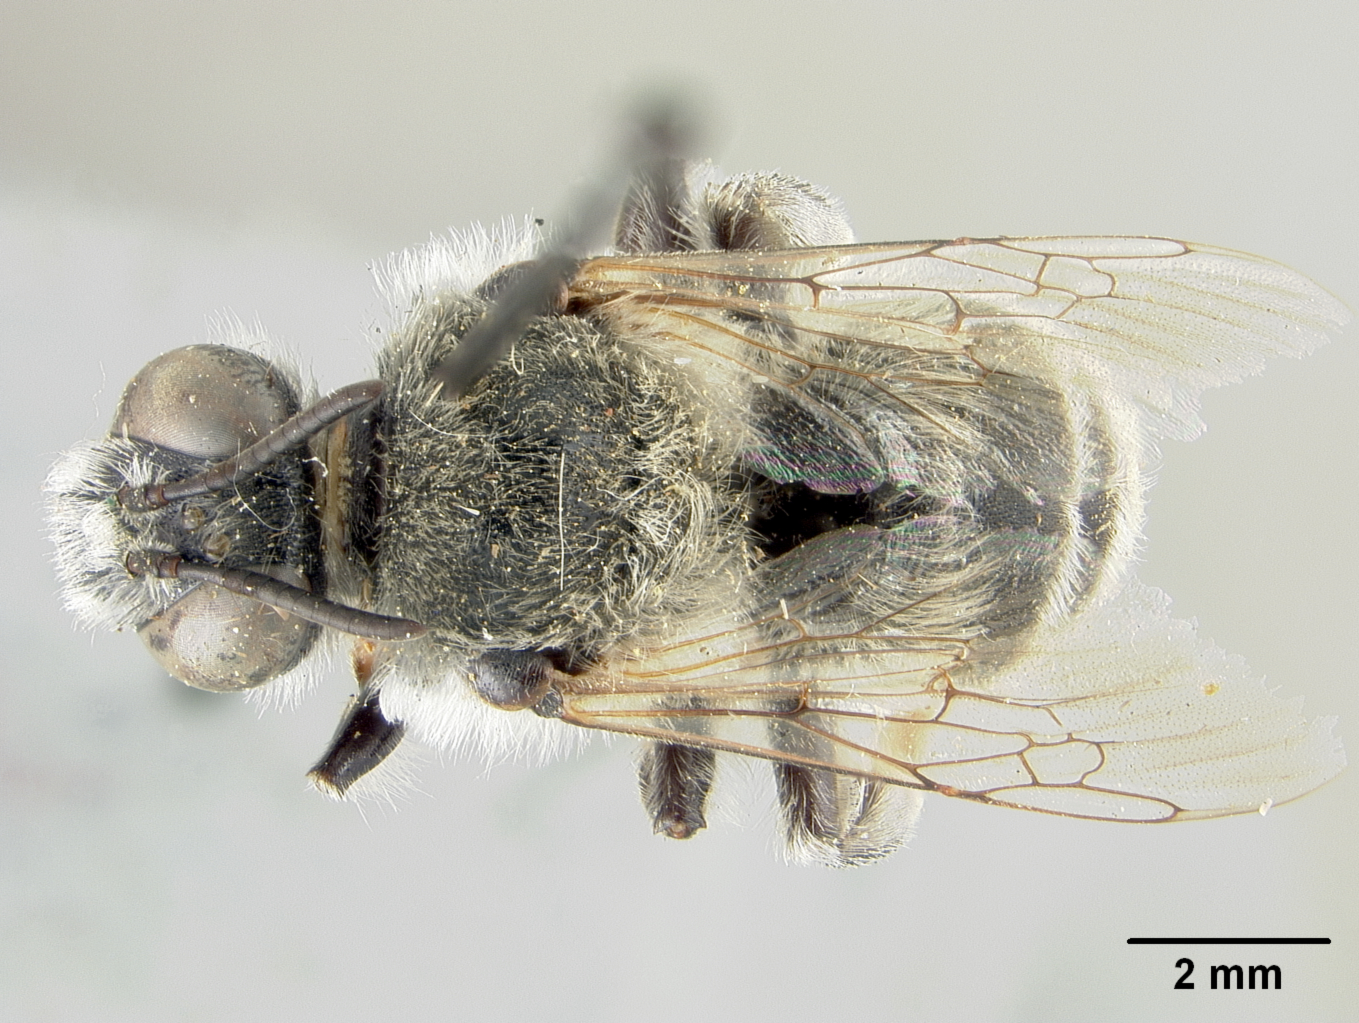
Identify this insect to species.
Phiarus angarensis
